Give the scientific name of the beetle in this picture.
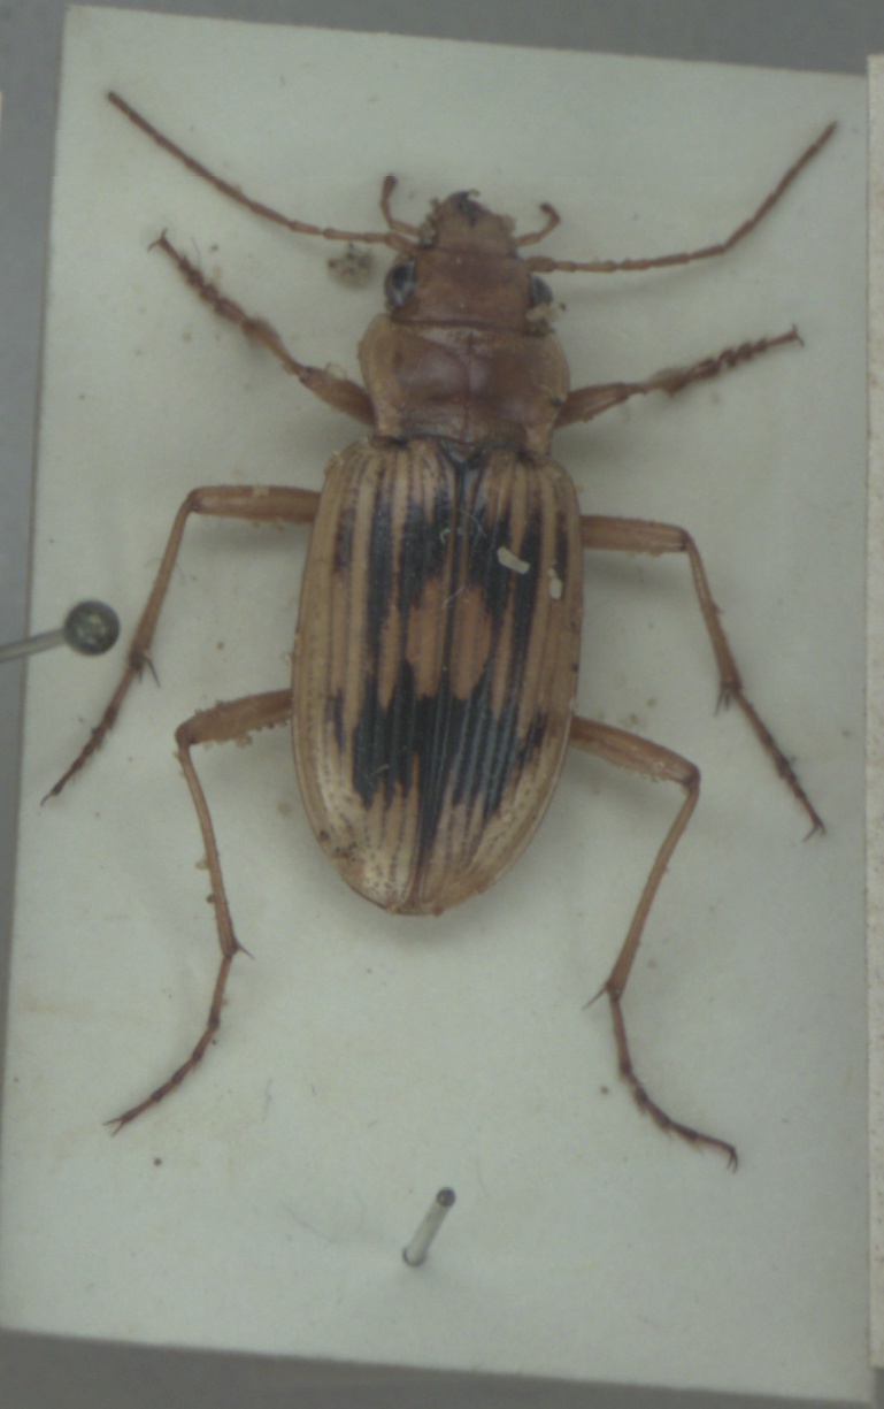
Nebria complanata
